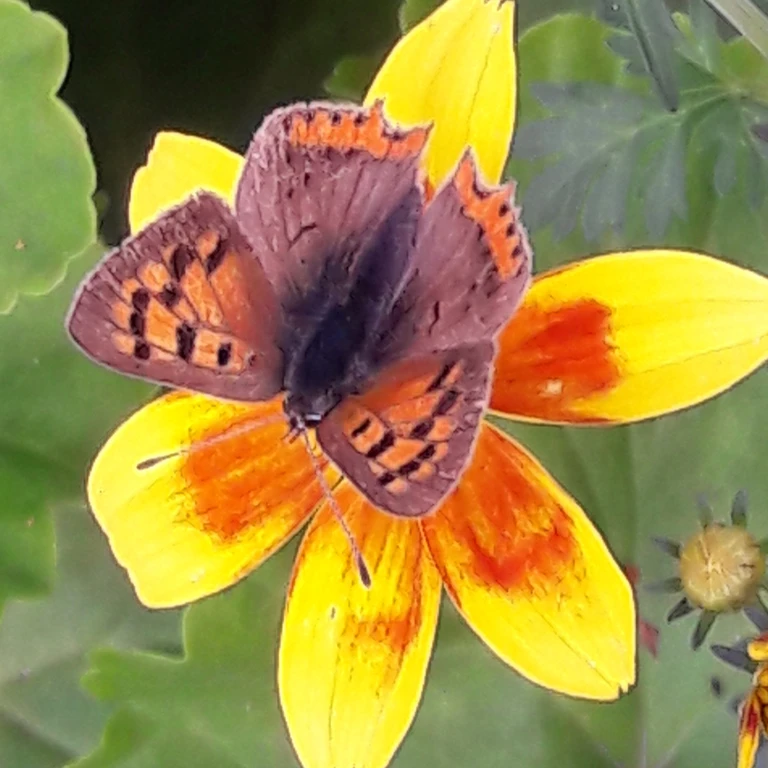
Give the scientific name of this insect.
Lycaena phlaeas
